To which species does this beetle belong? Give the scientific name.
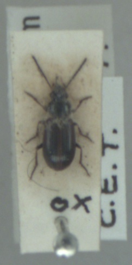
Dicheirotrichus cognatus
